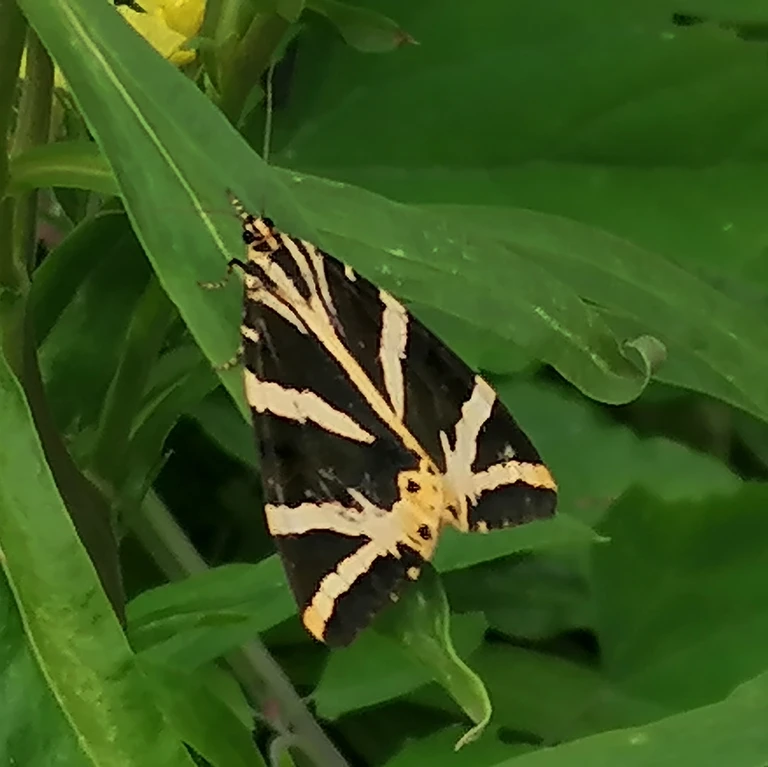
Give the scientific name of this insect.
Euplagia quadripunctaria
